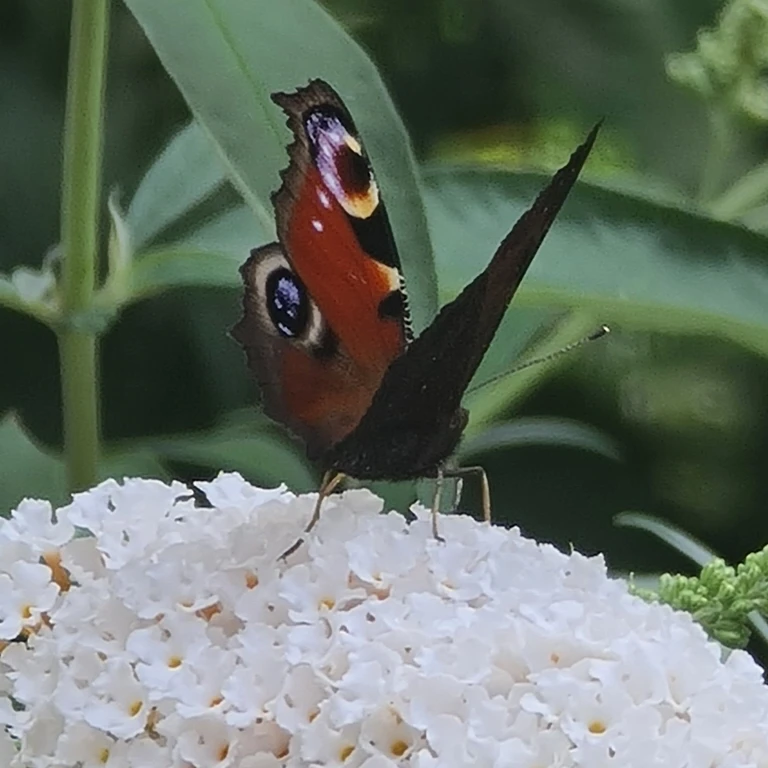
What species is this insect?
Aglais io
